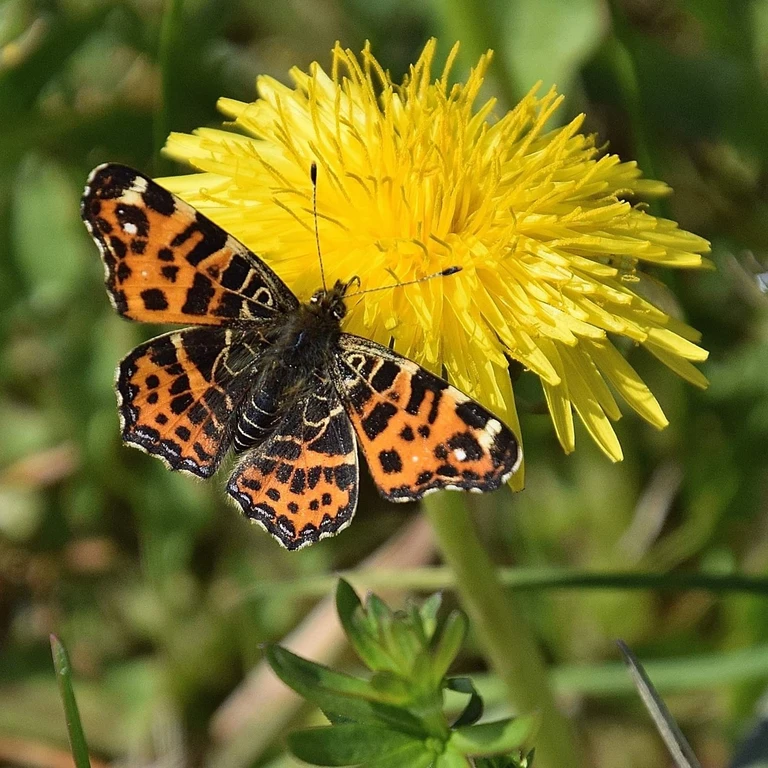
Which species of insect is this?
Araschnia levana
